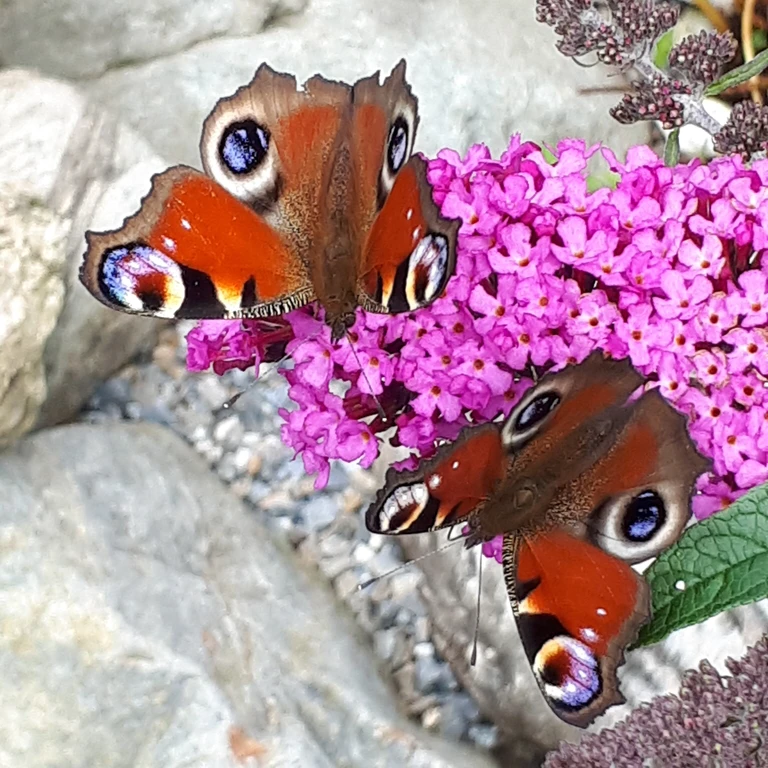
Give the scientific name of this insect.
Aglais io
